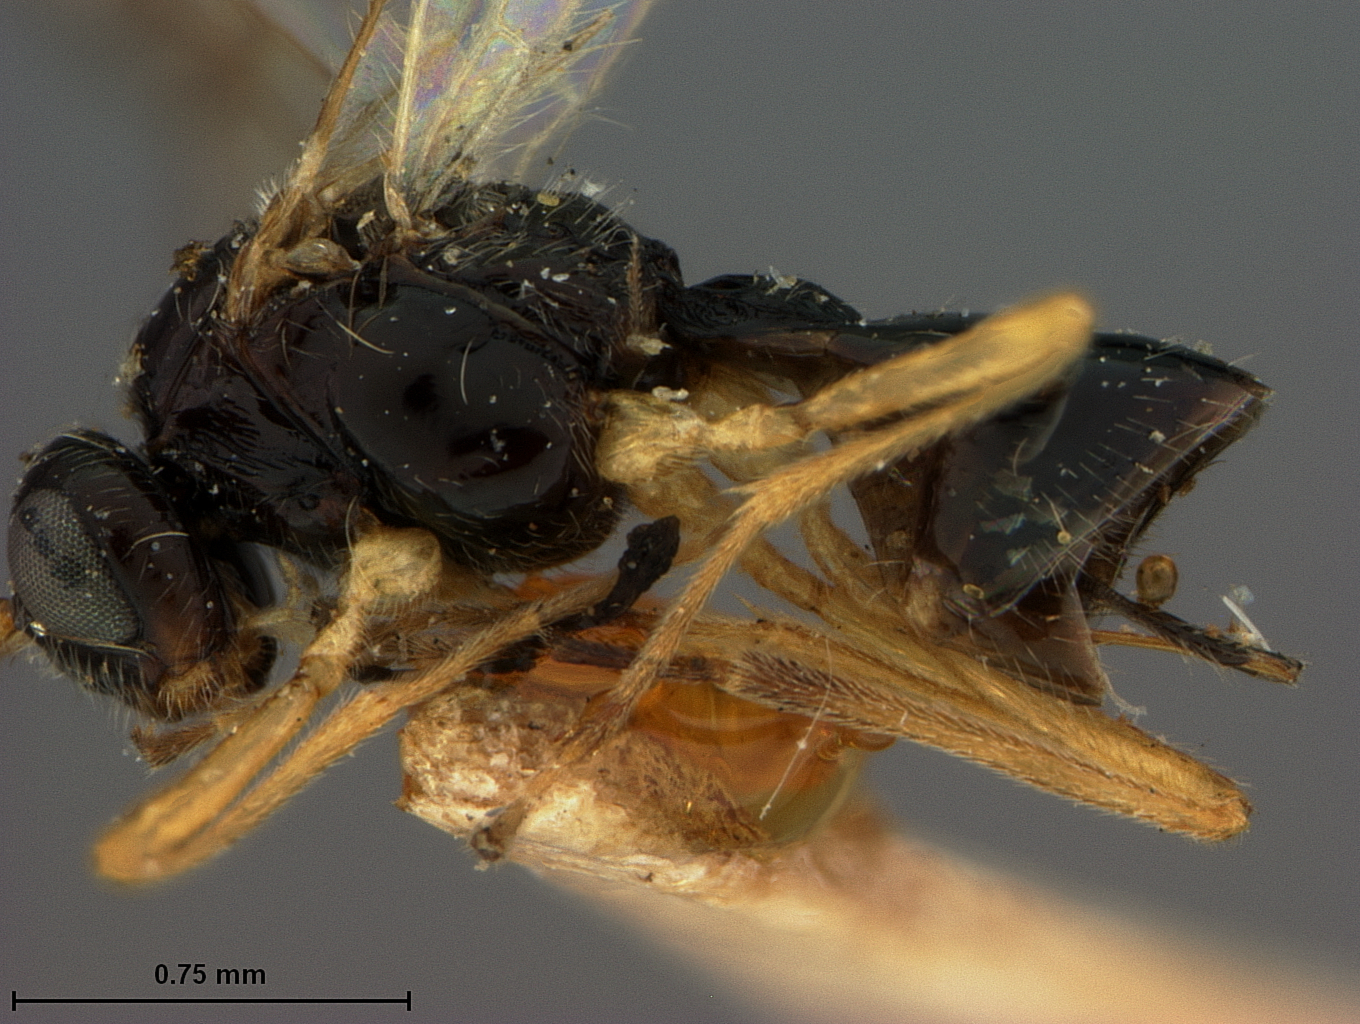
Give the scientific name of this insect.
Adelura ampla
